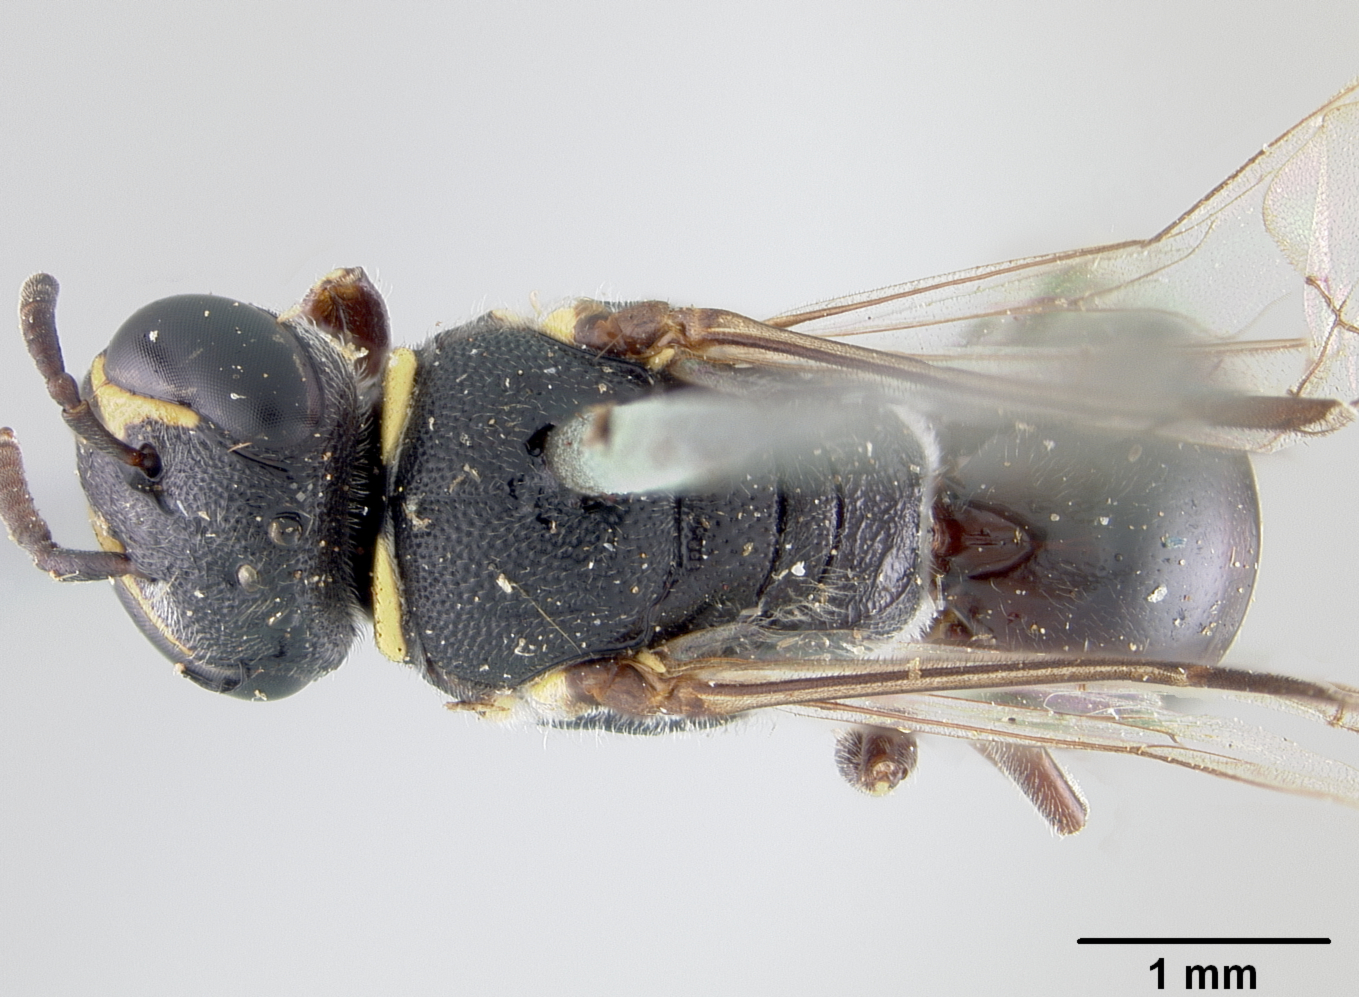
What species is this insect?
Prosopis luzonica
